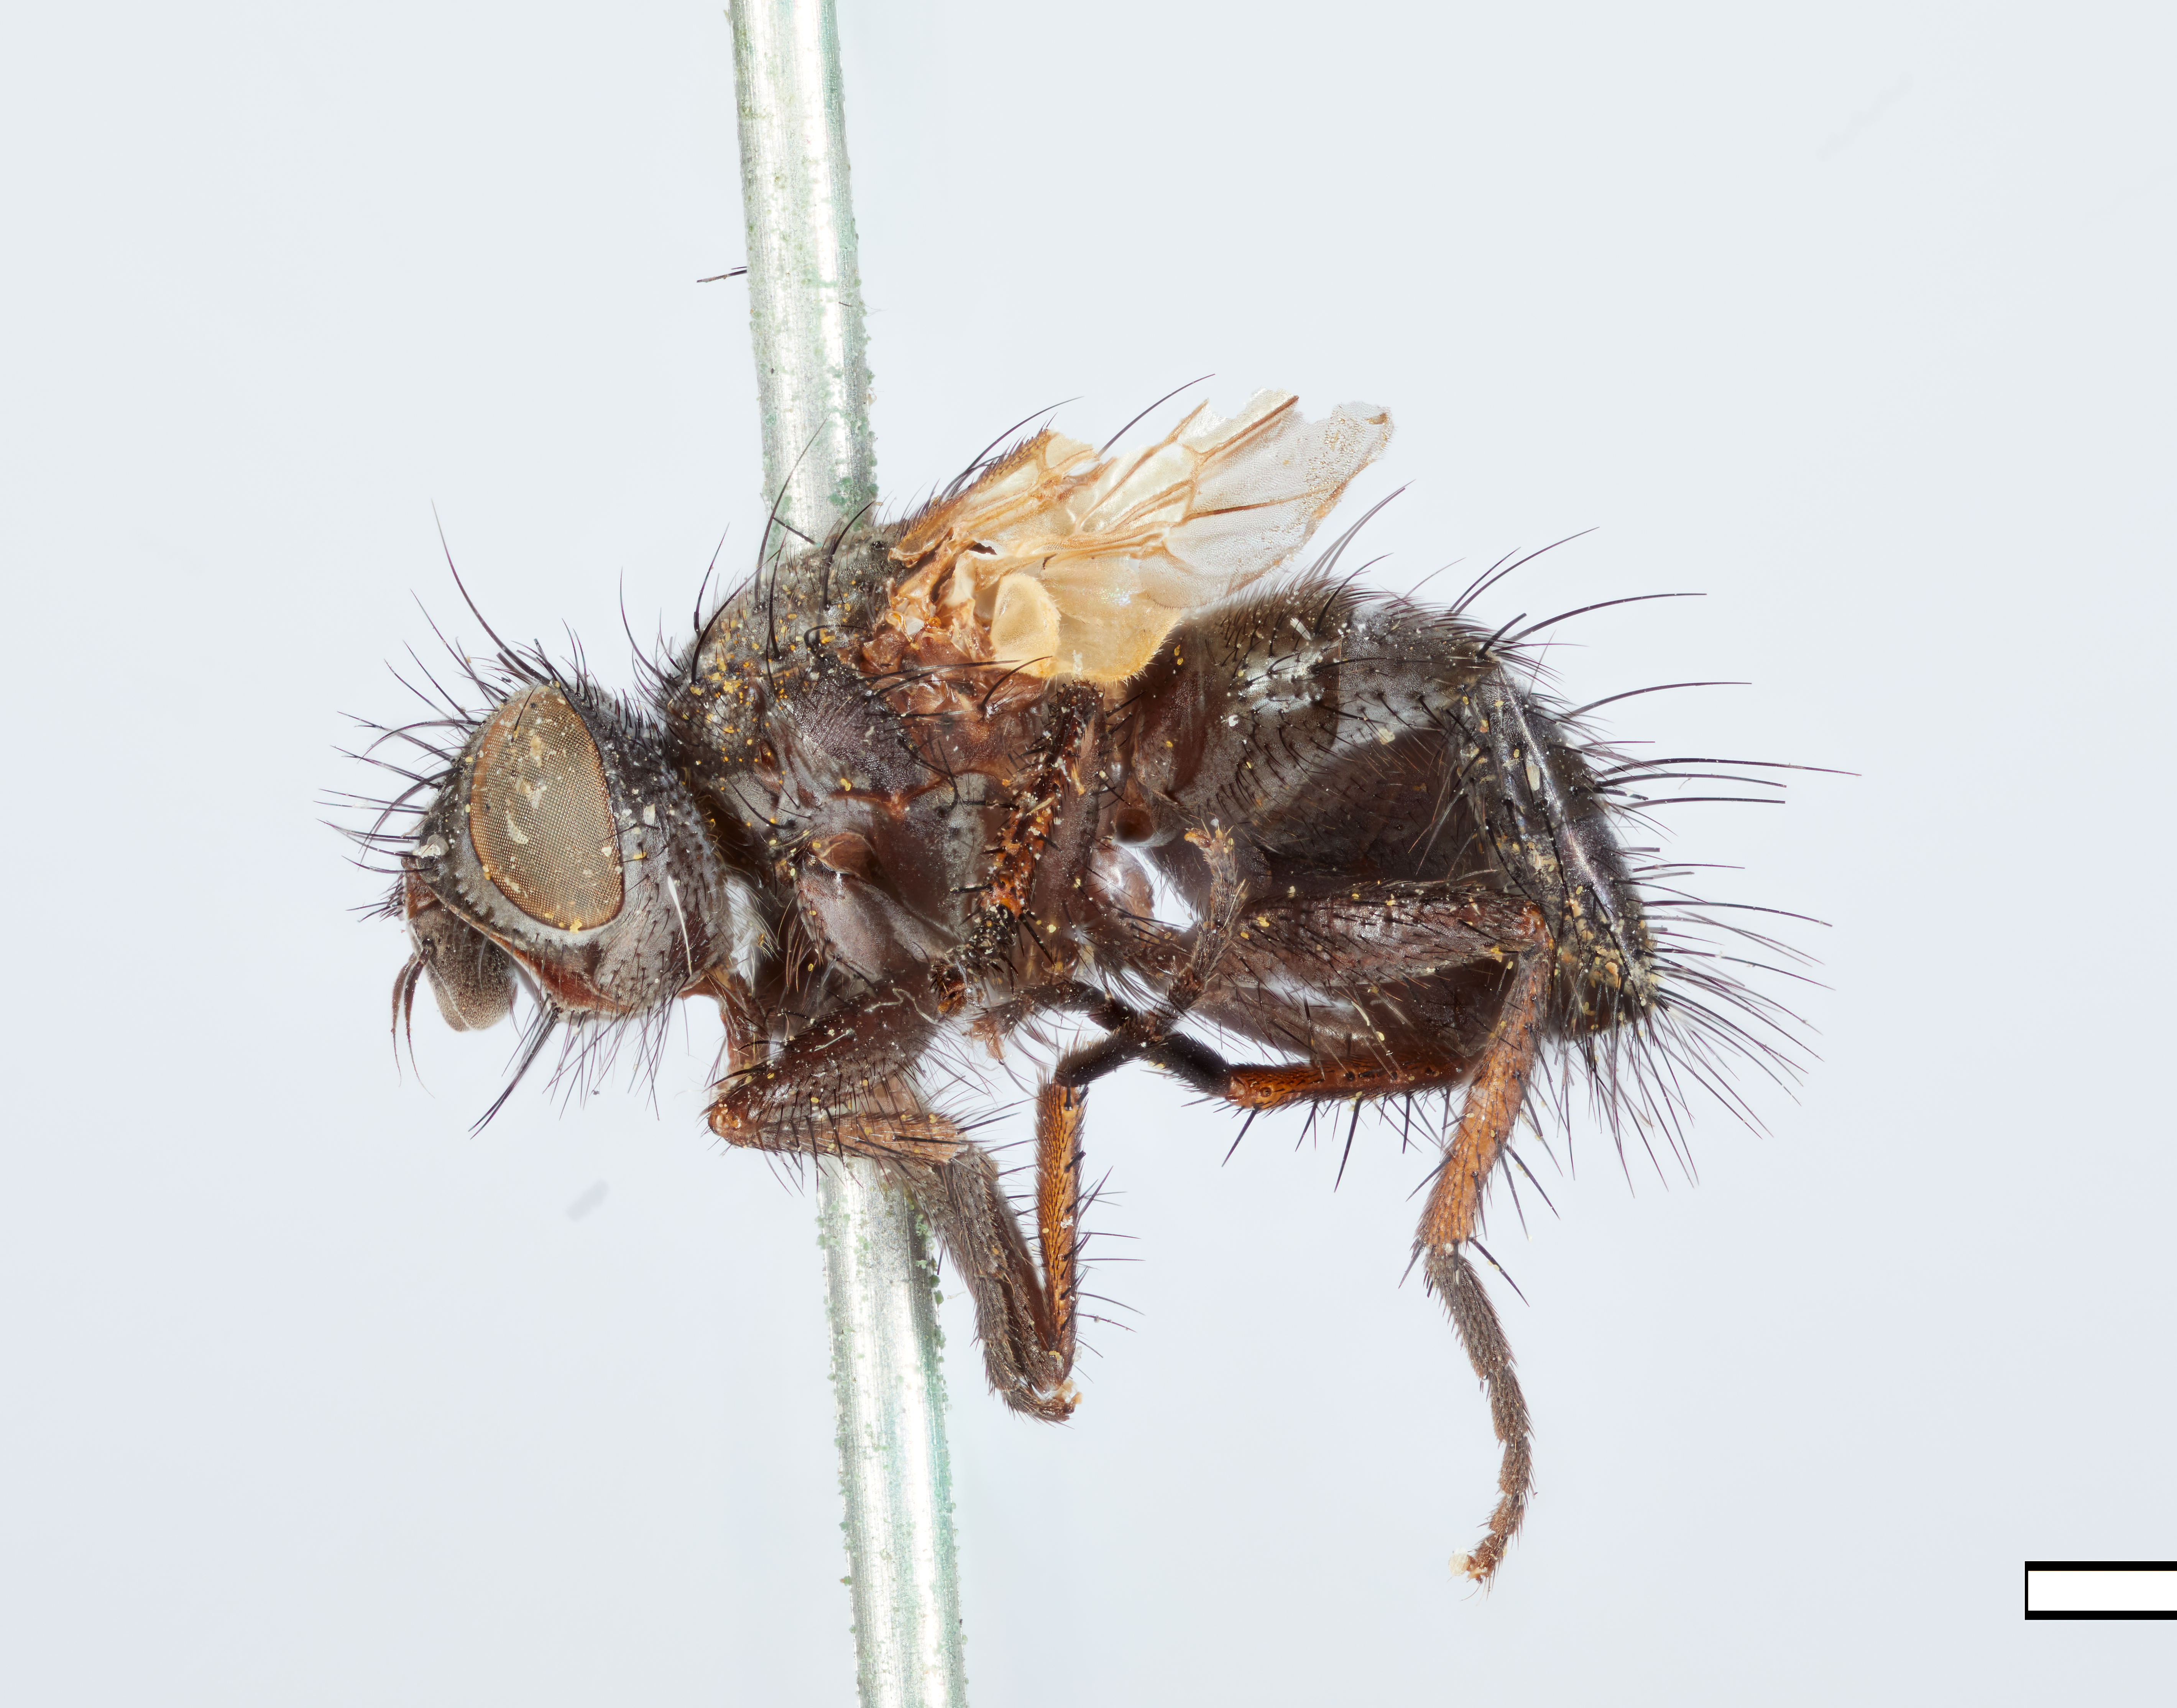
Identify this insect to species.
Eulasiona spinosa
